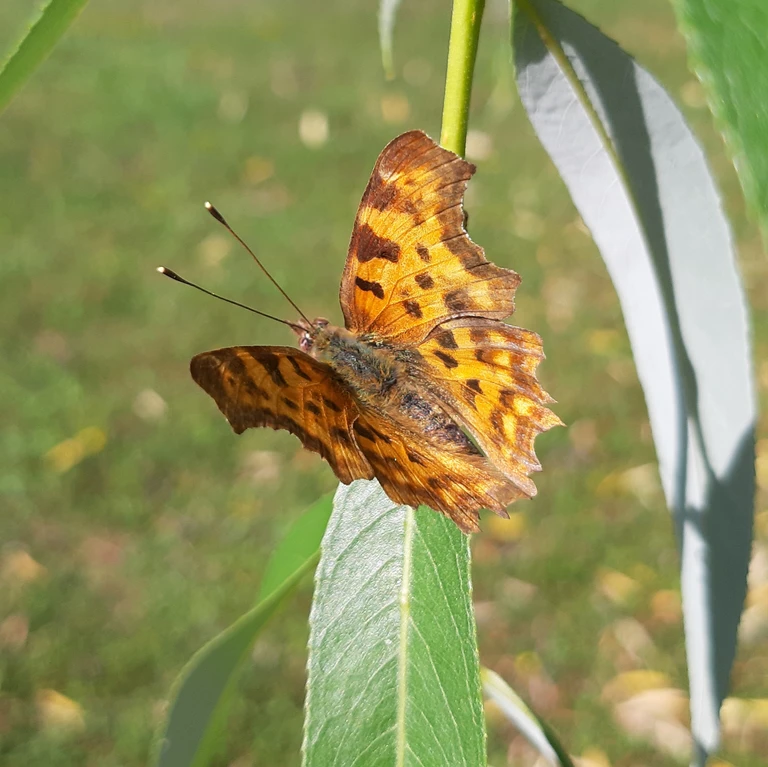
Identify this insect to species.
Polygonia c-album
